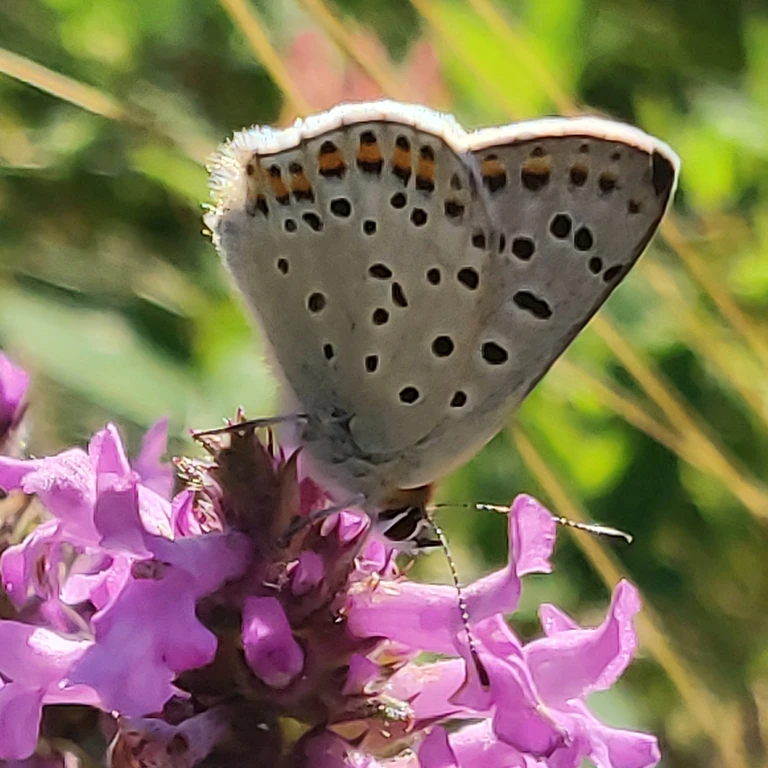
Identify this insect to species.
Lycaena tityrus (also Loweia tityrus)
